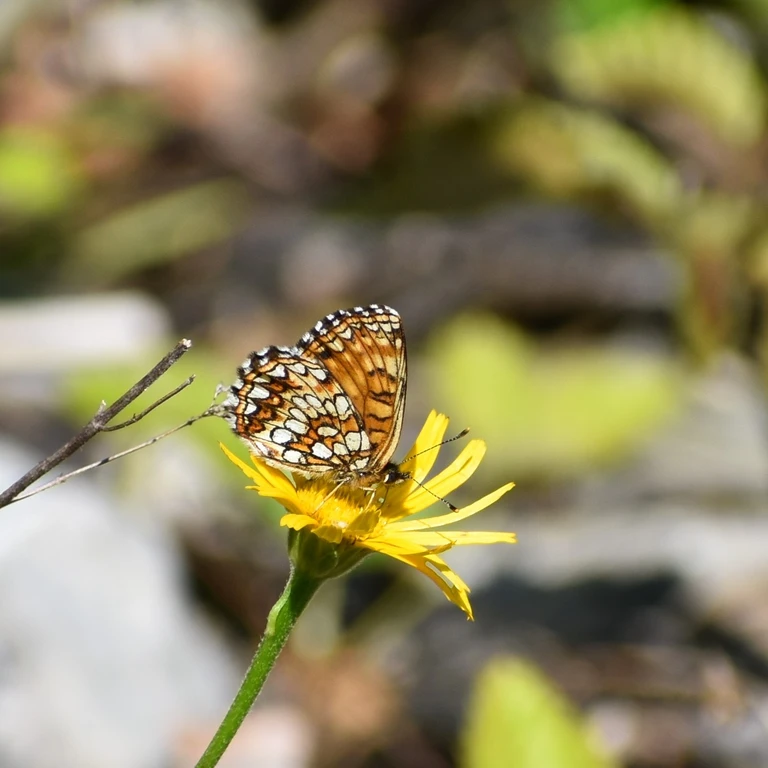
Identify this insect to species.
Melitaea diamina
